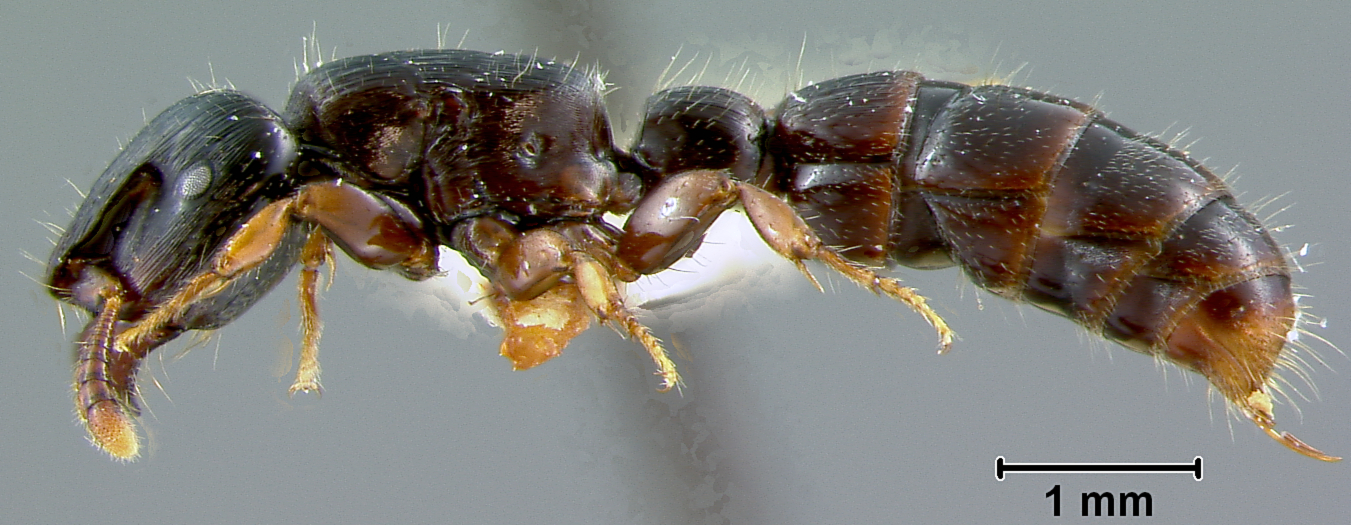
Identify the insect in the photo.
Cylindromyrmex darlingtoni
